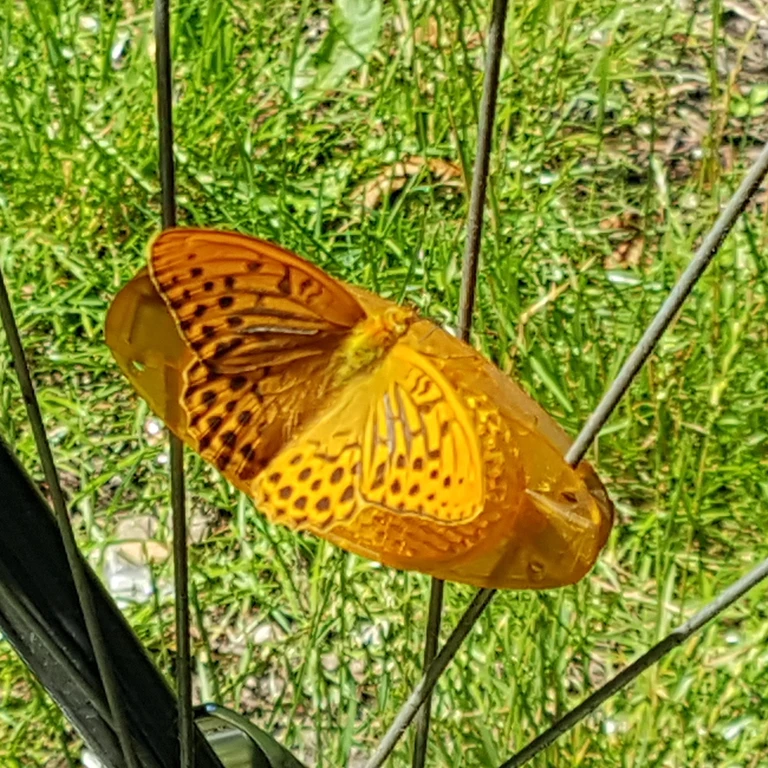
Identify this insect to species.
Argynnis paphia
